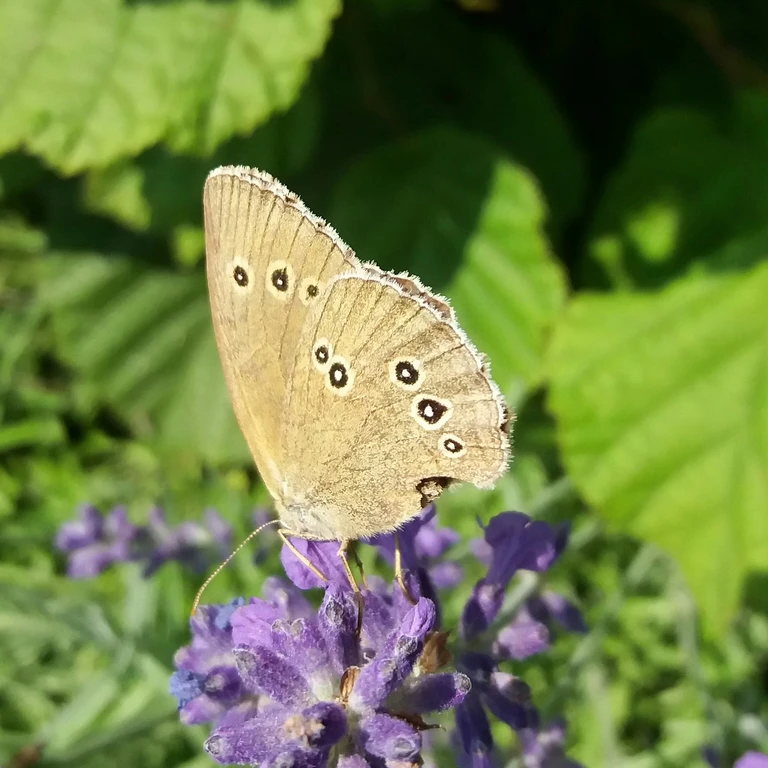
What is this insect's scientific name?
Aphantopus hyperantus
